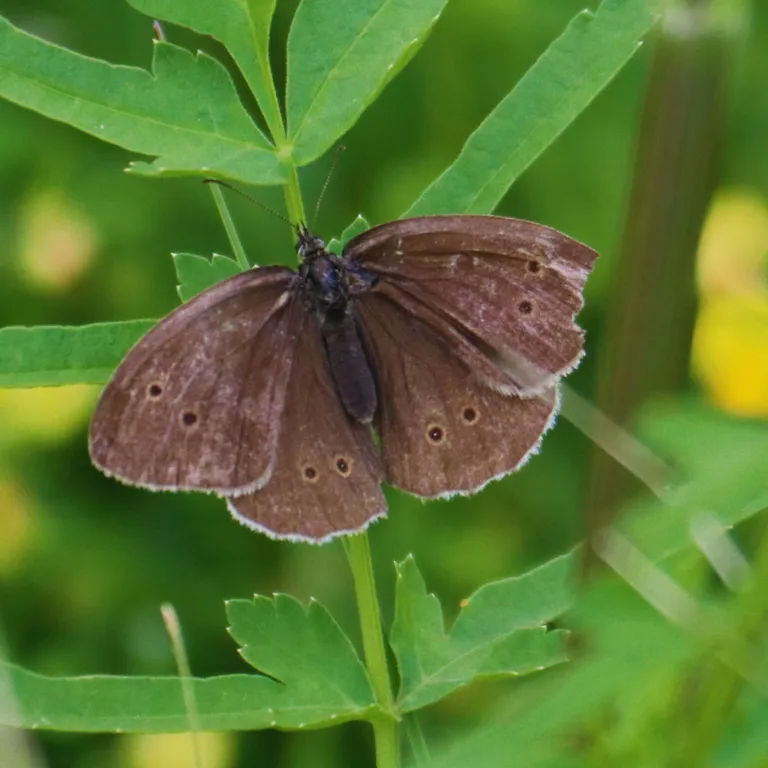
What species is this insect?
Aphantopus hyperantus
